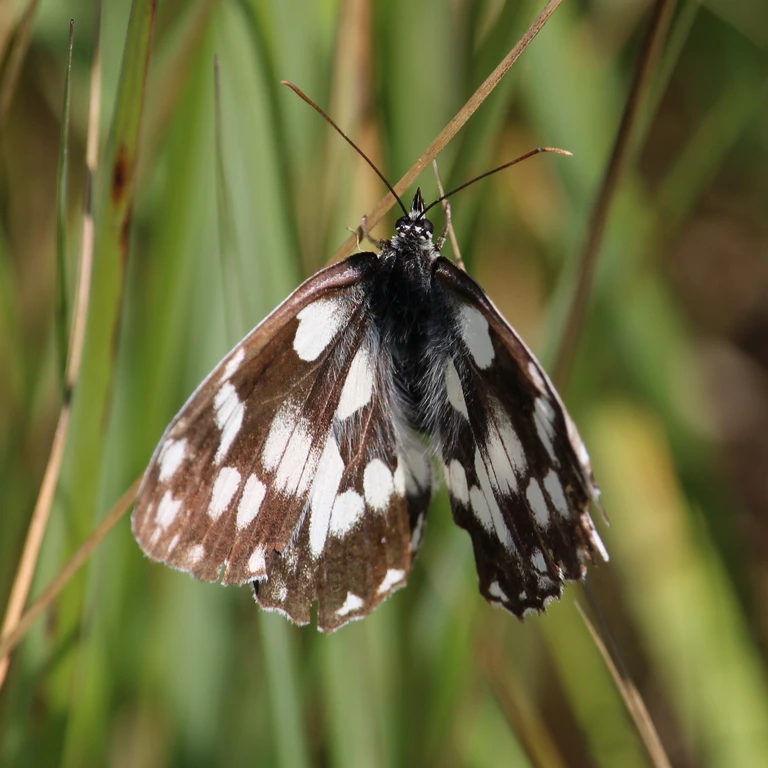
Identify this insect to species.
Melanargia galathea
